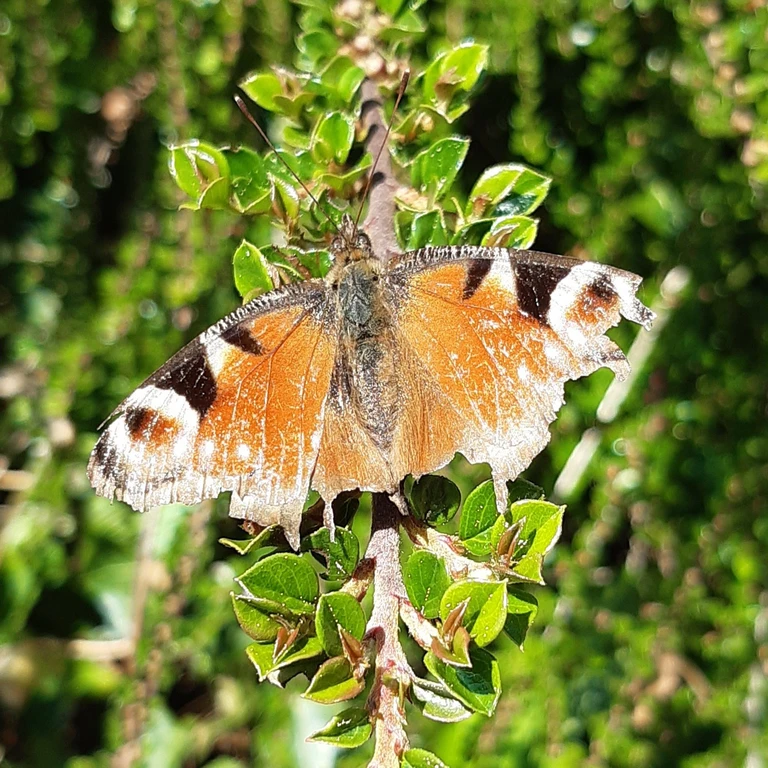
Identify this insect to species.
Aglais io
